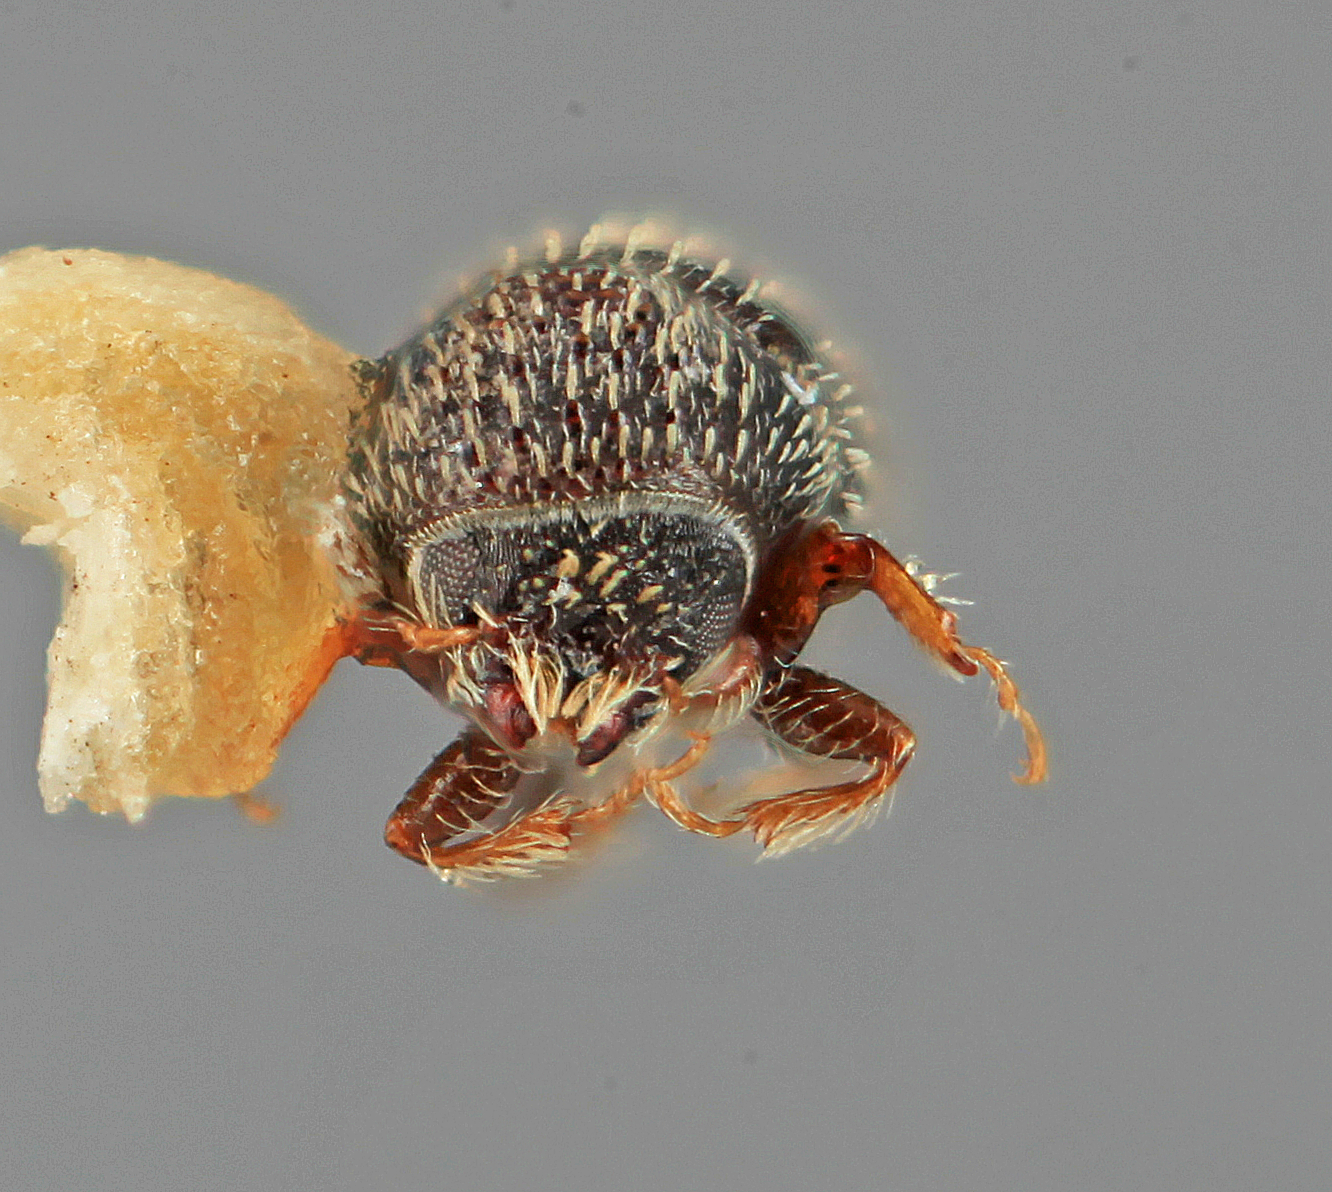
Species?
Pseudothysanoes funebris
